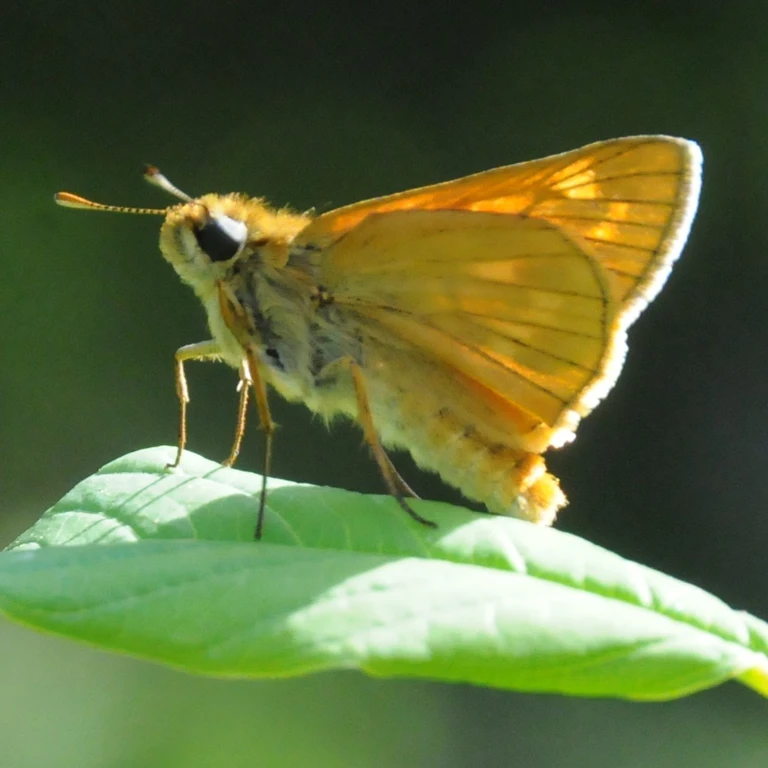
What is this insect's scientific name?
Ochlodes sylvanus (also Ochlodes venata)
